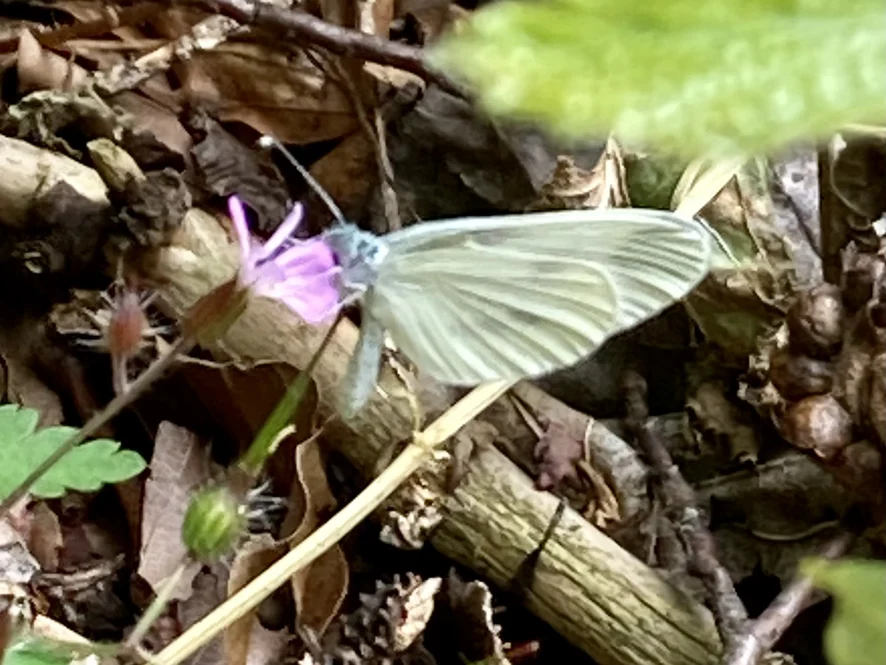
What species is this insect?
Leptidea sinapis/juvernica
